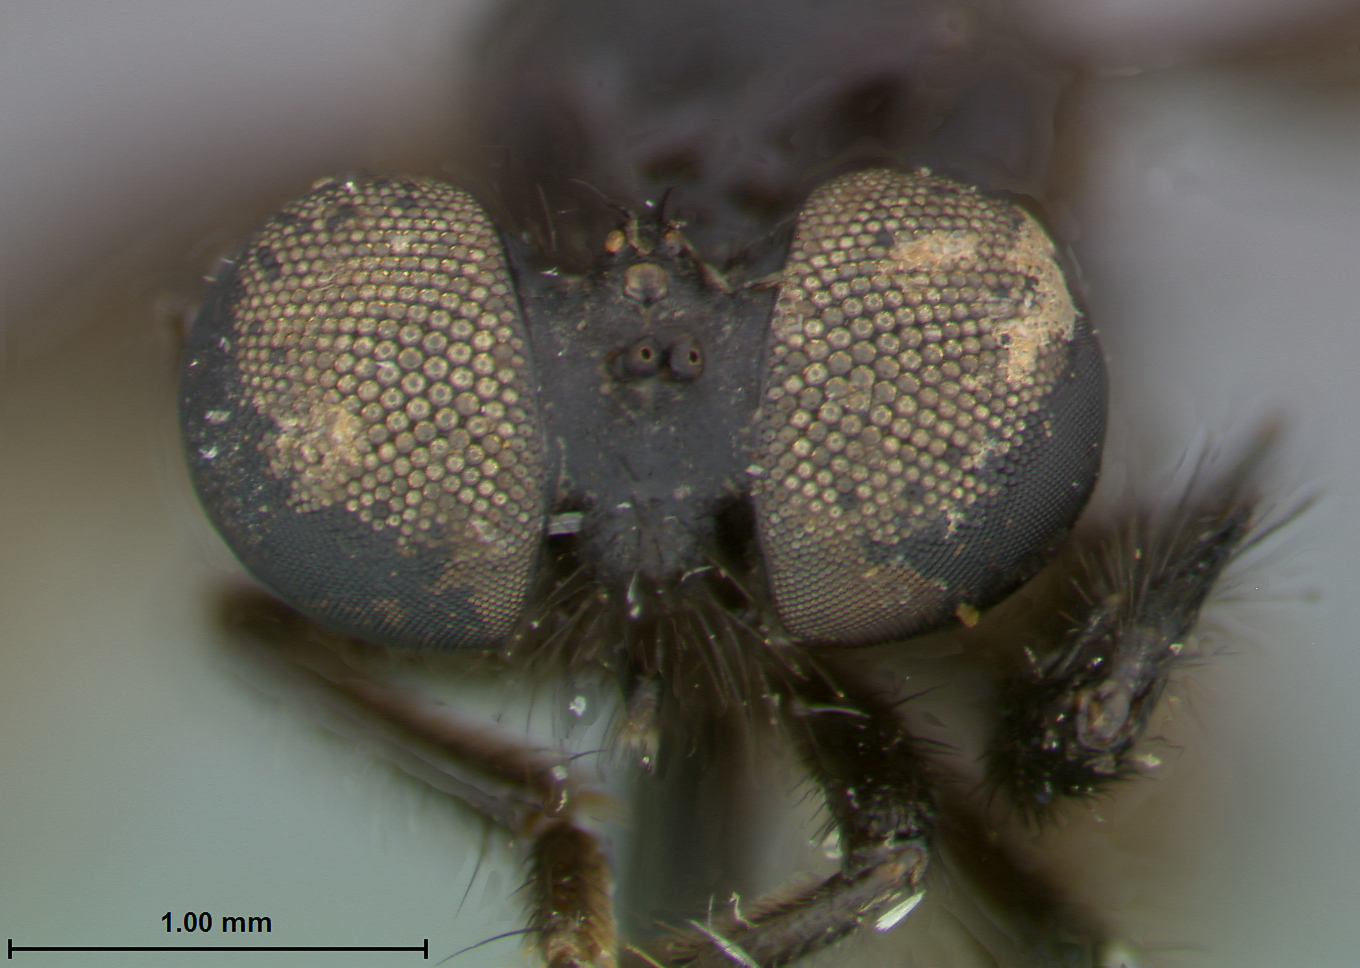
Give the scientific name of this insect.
Trigonomima canifrons
